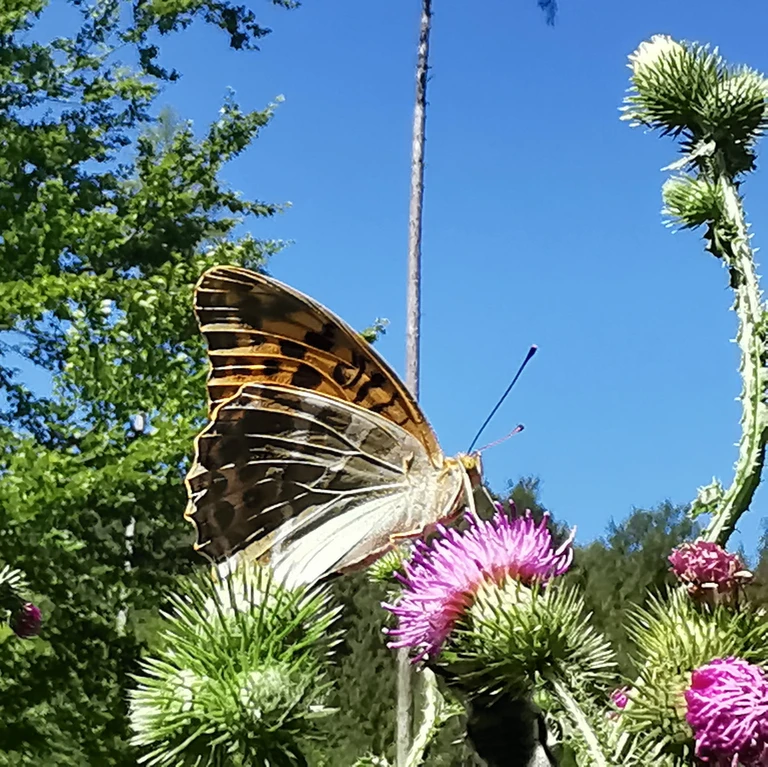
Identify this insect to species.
Argynnis paphia
